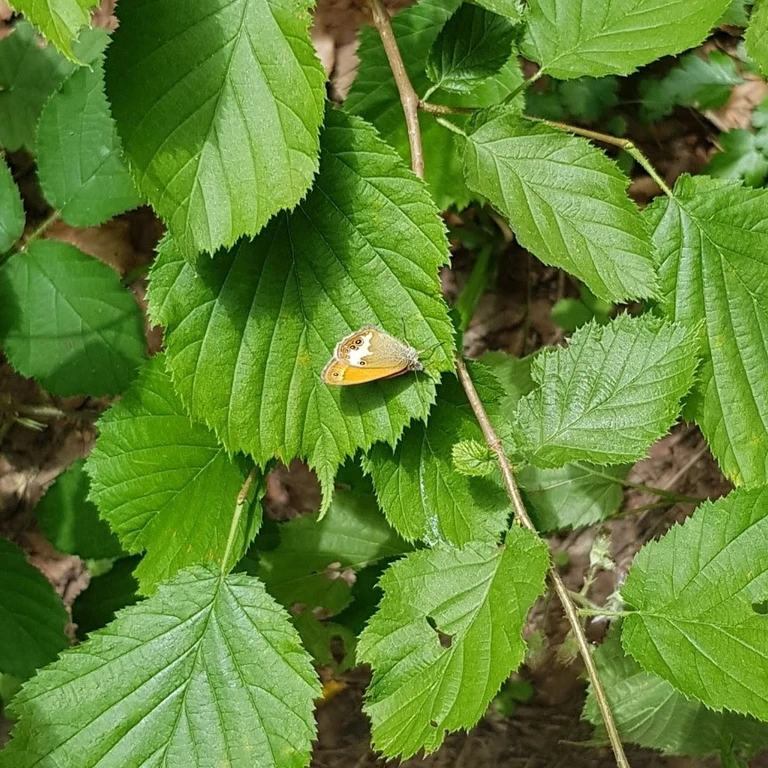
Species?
Coenonympha arcania
